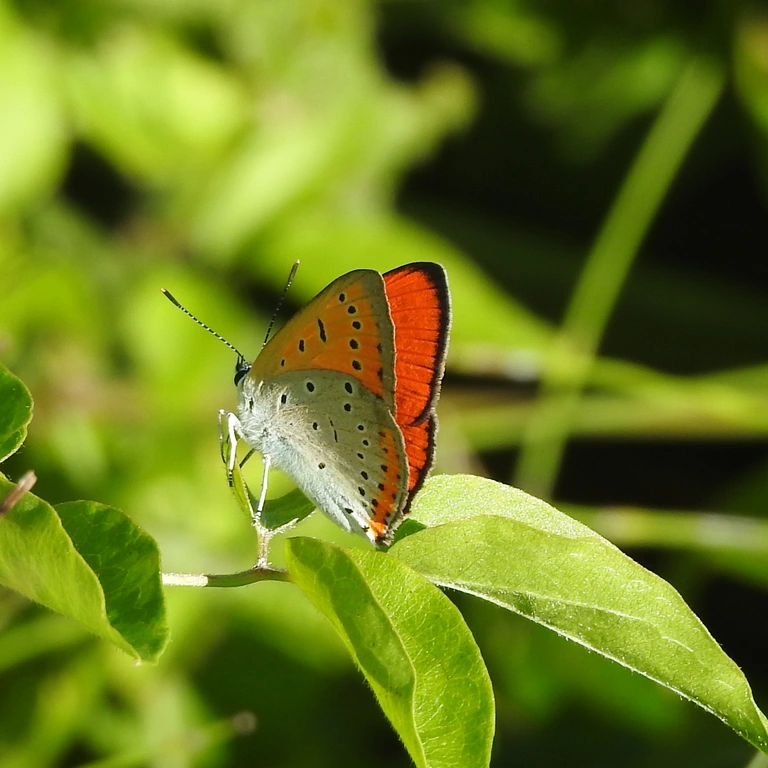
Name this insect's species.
Lycaena dispar
